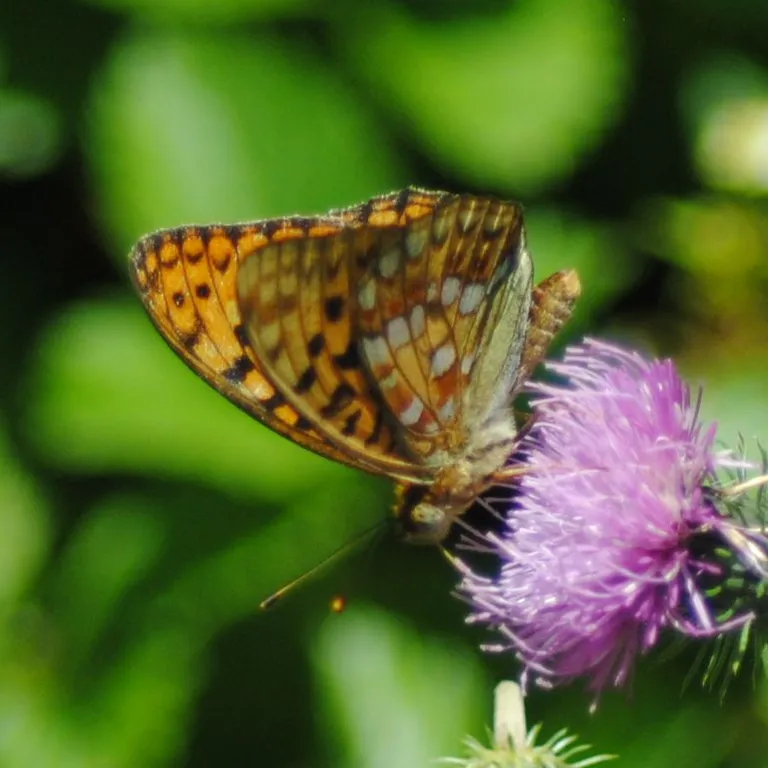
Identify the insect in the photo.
Fabriciana adippe
